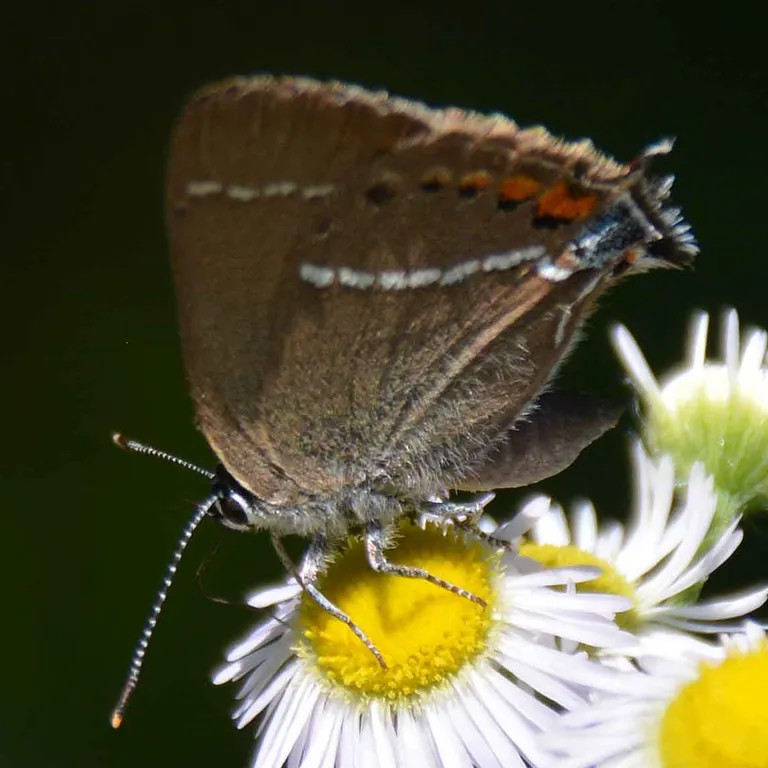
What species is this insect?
Satyrium spini (also Tuttiola spini)
